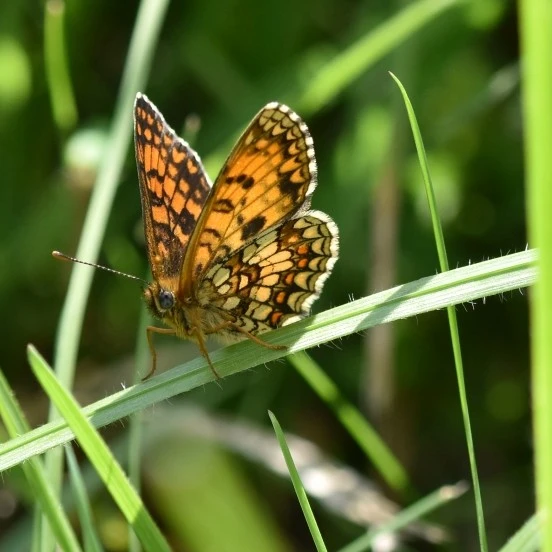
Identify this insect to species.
Melitaea athalia
